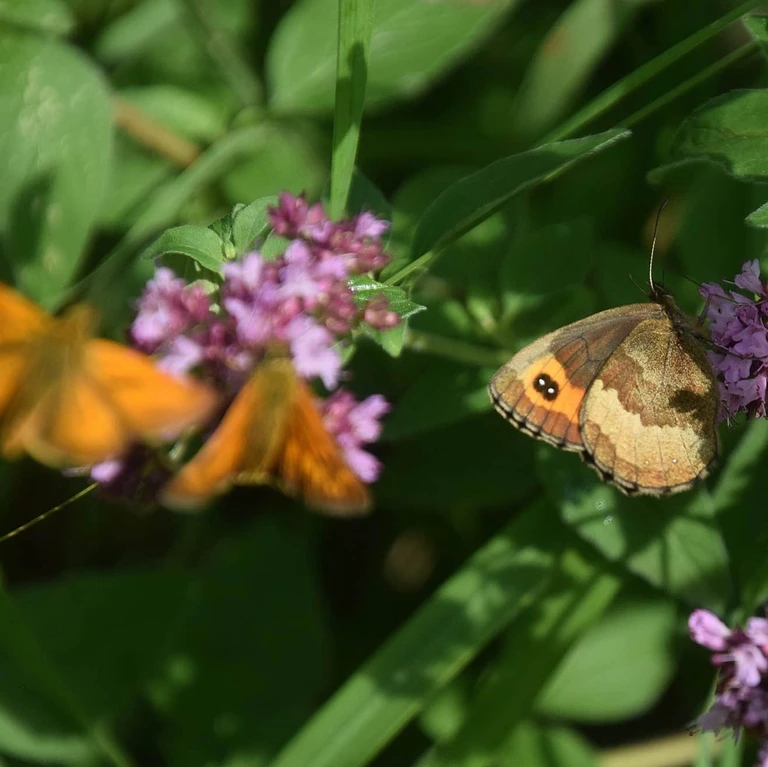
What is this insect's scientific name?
Erebia aethiops
